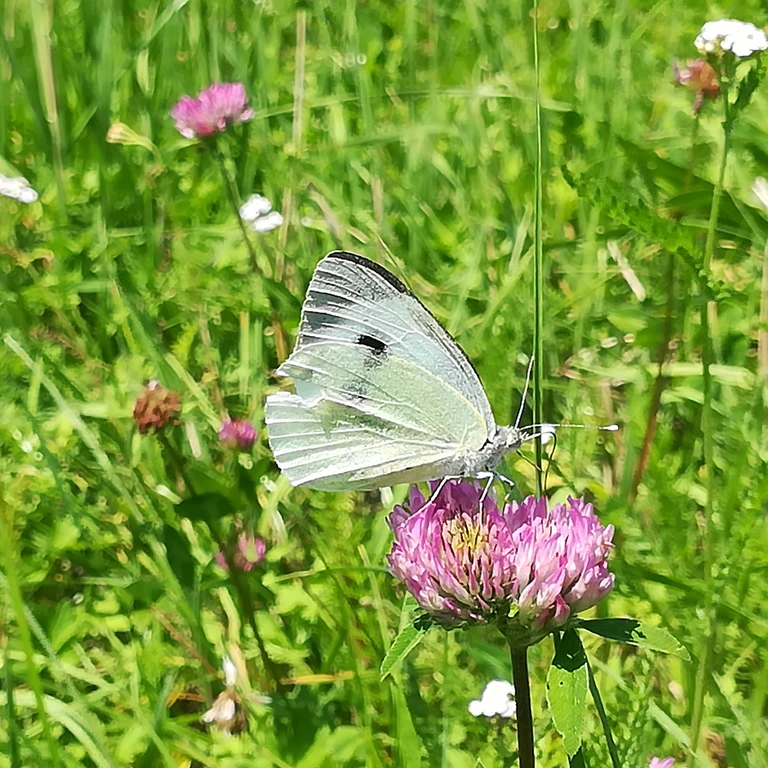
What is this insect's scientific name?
Pieris brassicae
